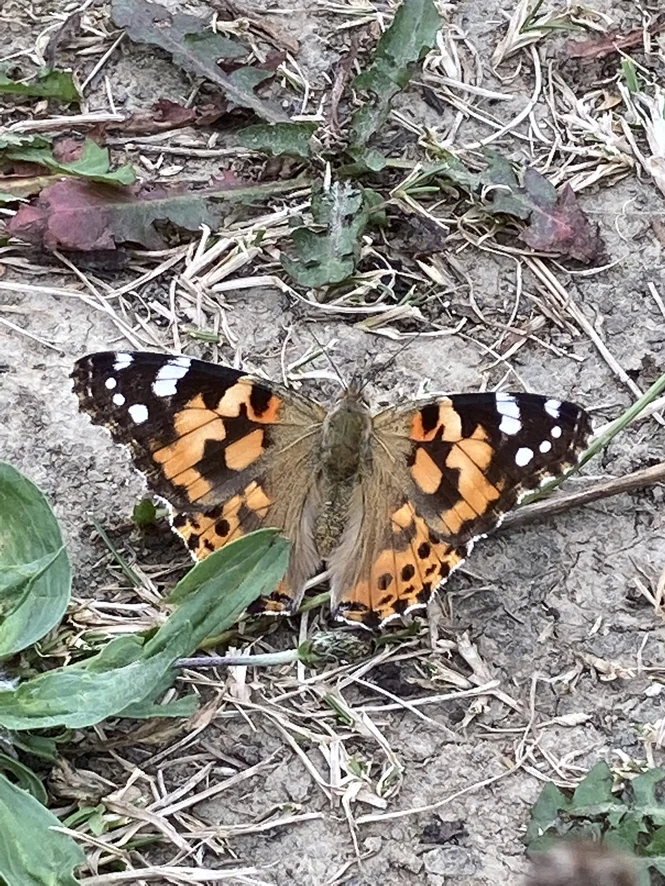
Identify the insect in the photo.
Vanessa cardui
